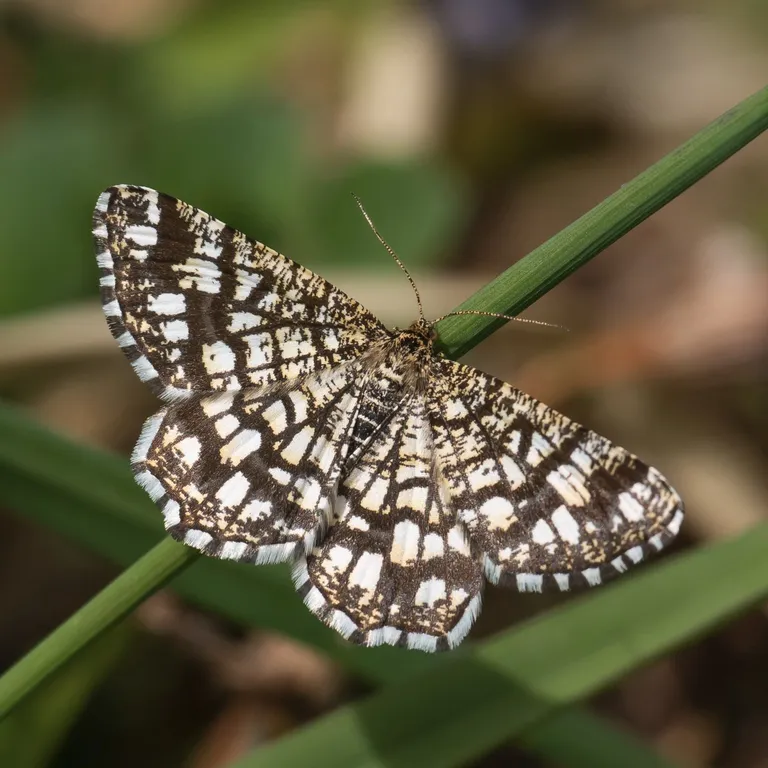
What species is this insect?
Chiasmia clathrata
